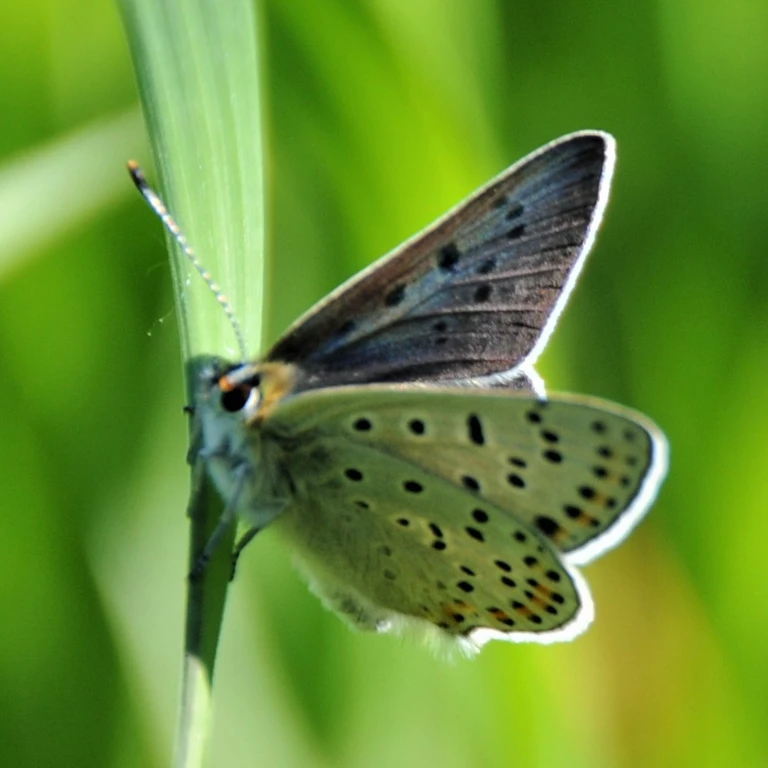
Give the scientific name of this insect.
Lycaena tityrus (also Loweia tityrus)
